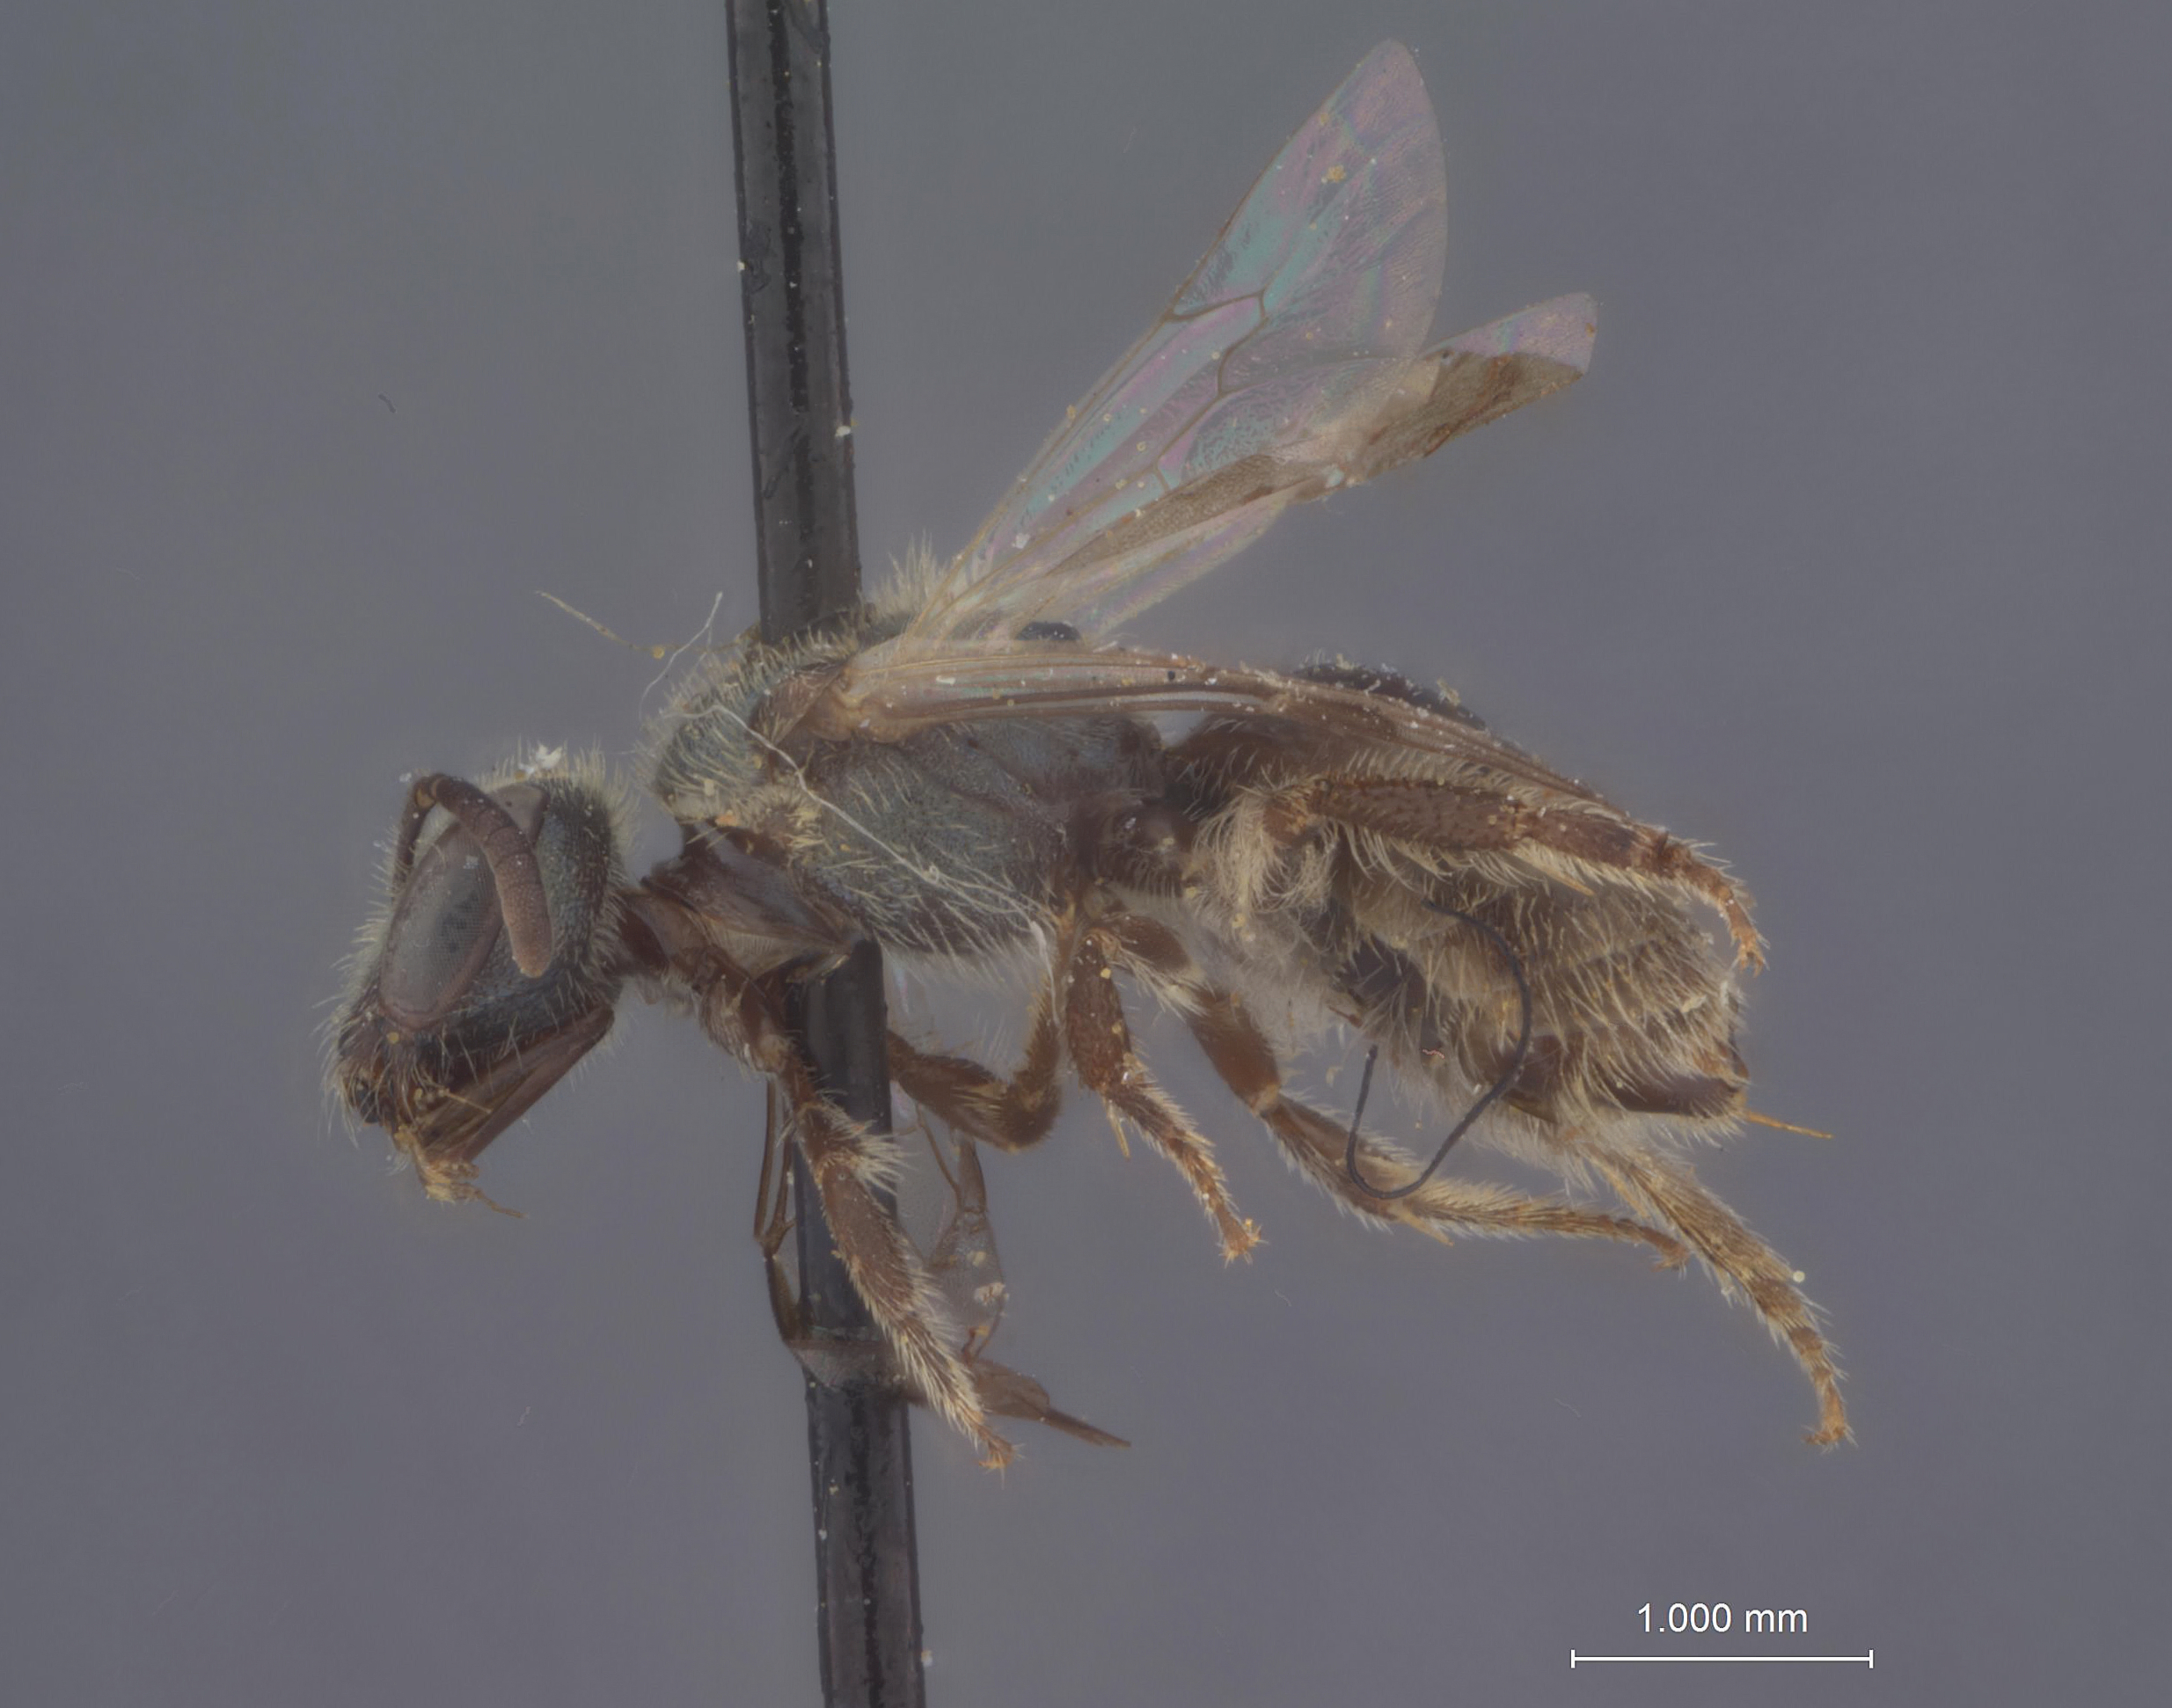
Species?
Halictus ellisiae
